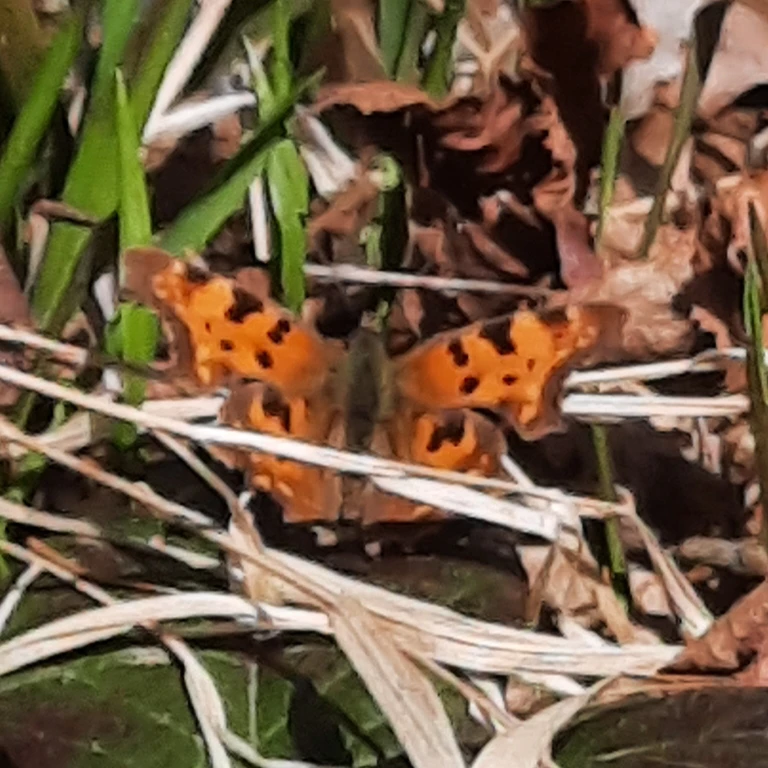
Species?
Polygonia c-album
